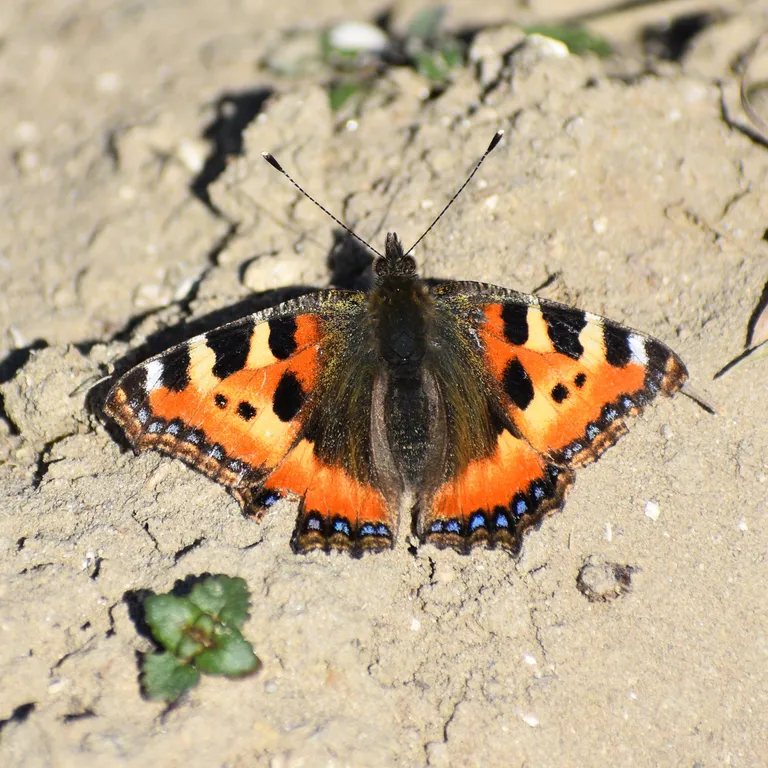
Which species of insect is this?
Aglais urticae
